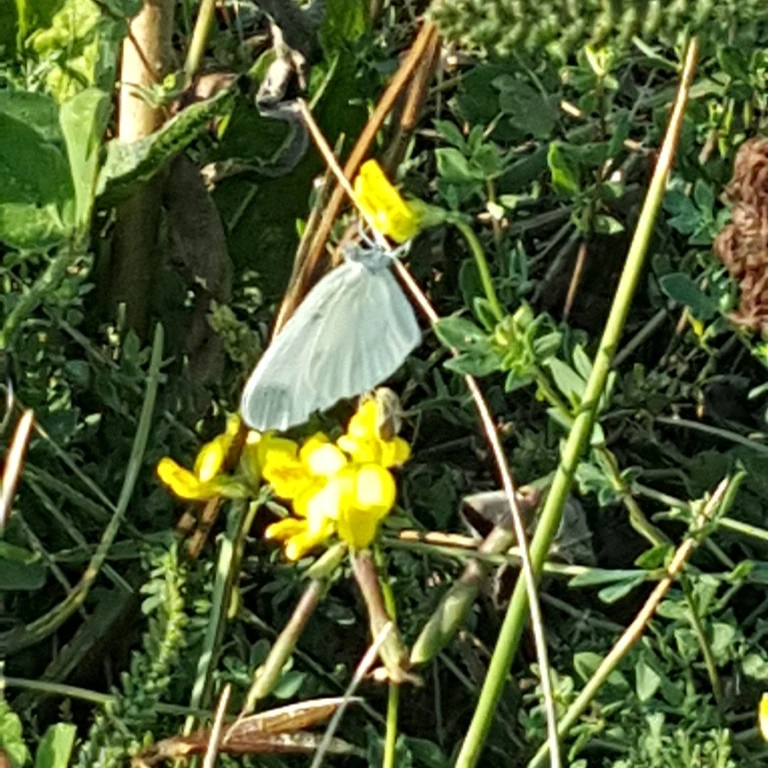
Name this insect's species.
Leptidea sinapis/juvernica
